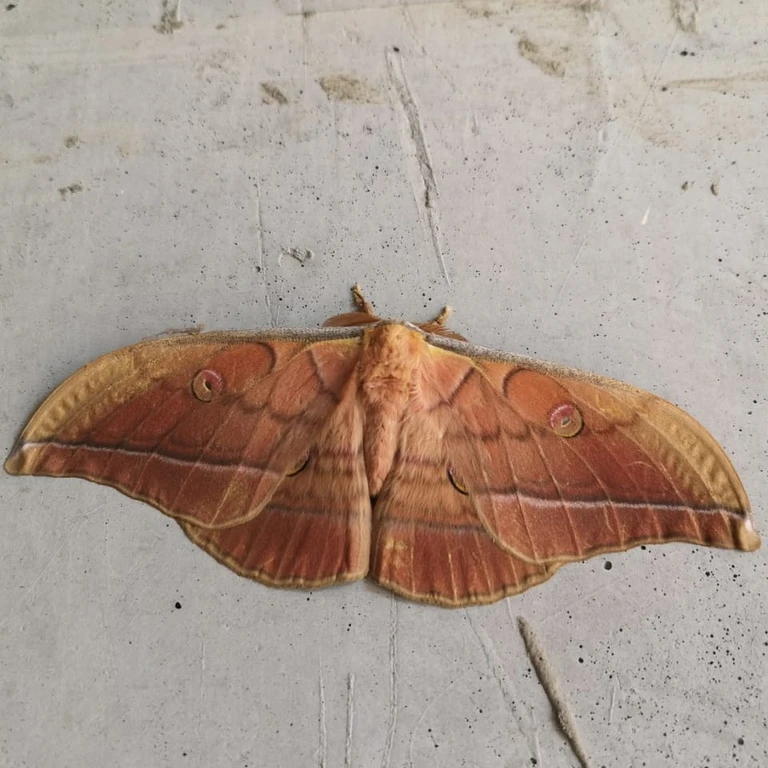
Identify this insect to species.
Antheraea yamamai
